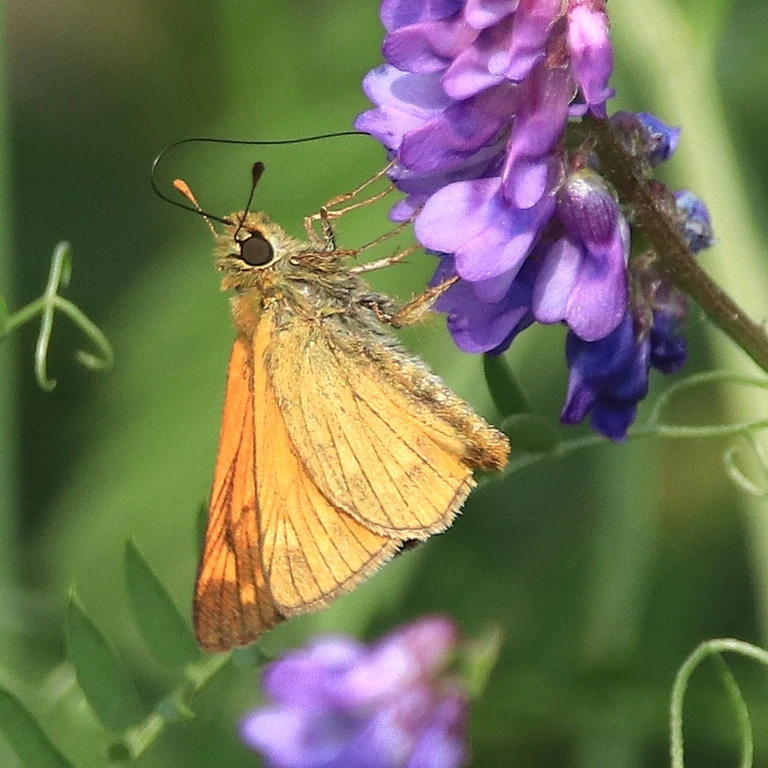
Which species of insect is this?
Ochlodes sylvanus (also Ochlodes venata)
